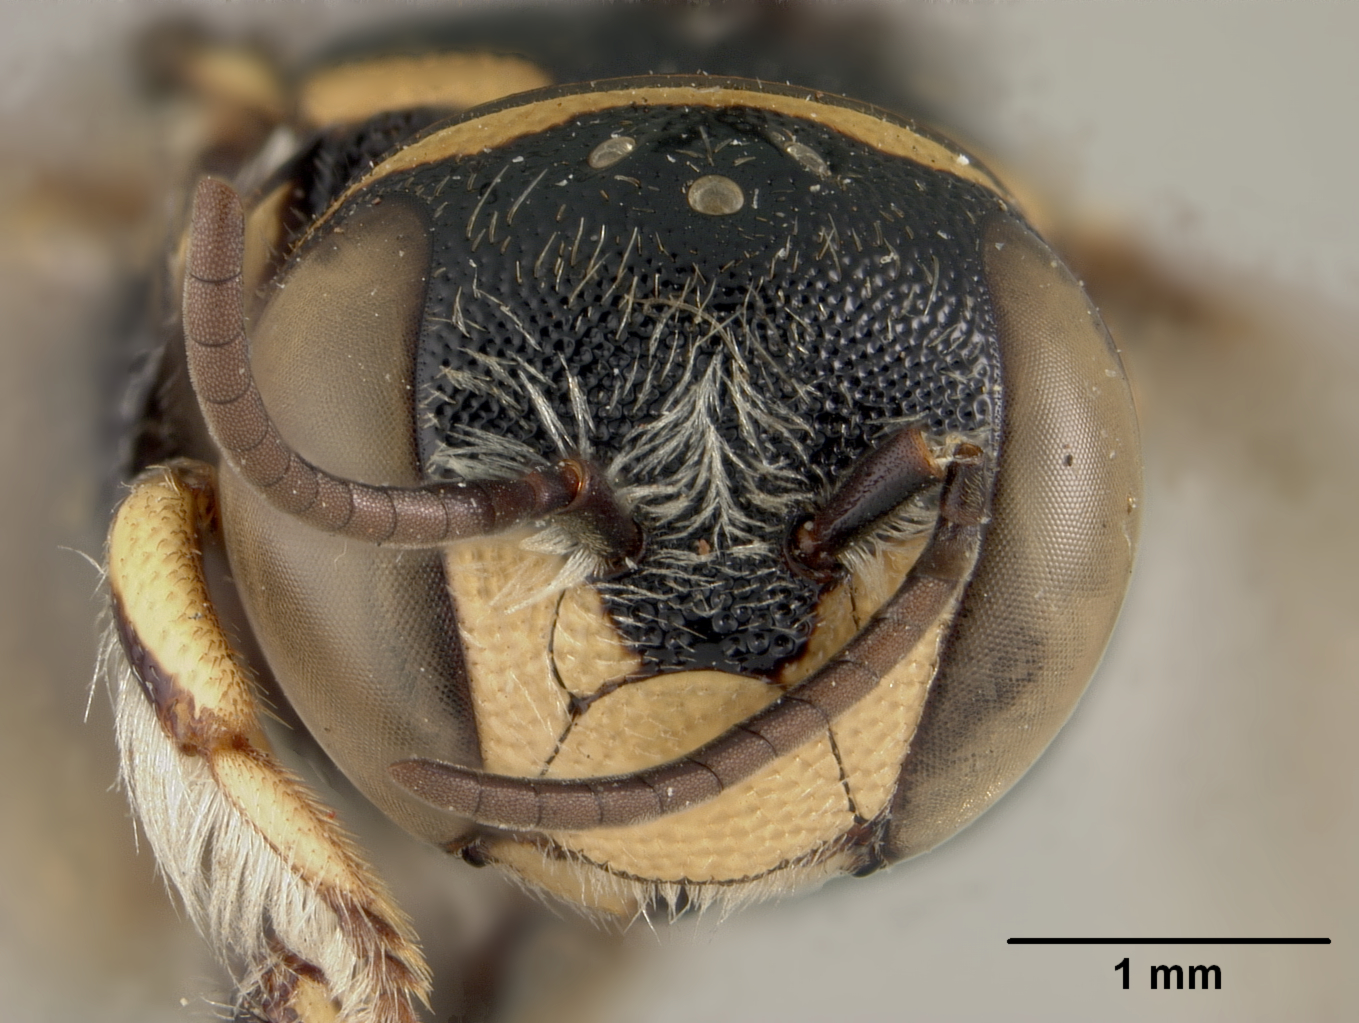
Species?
Dianthidium eiseni
